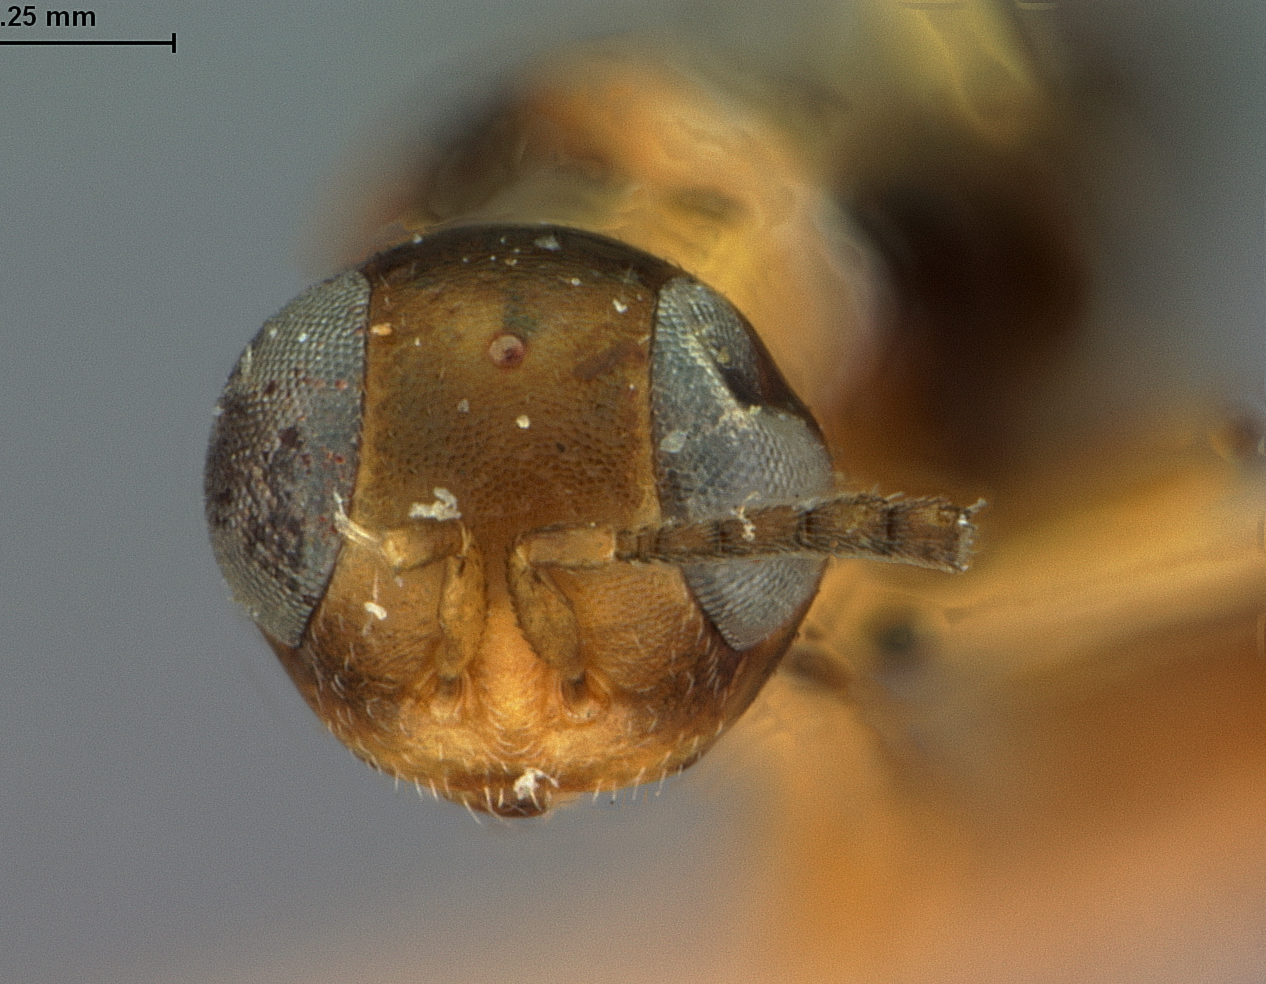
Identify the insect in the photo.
Homalotylus bifasciatus
